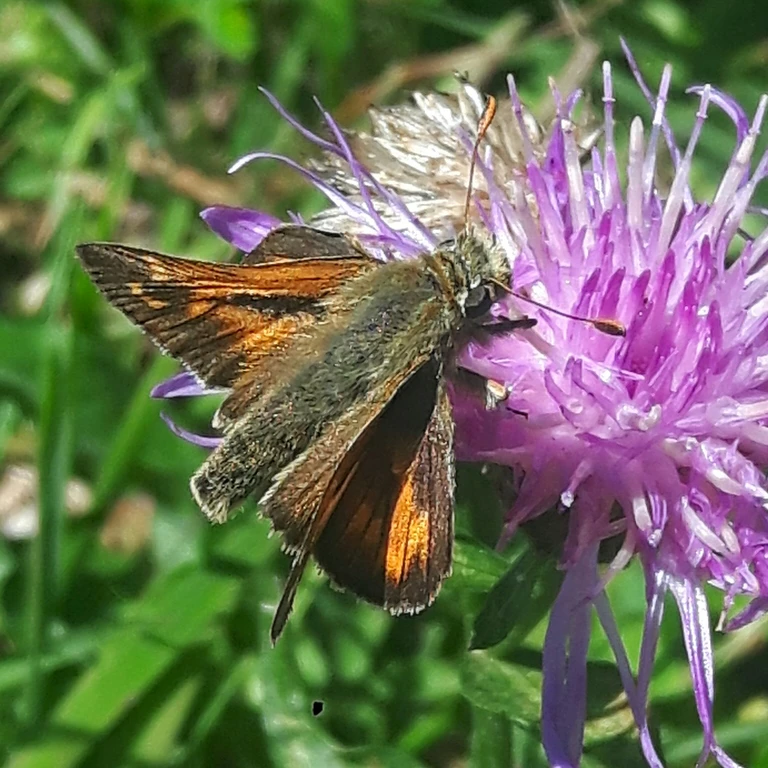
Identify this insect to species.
Hesperia comma
